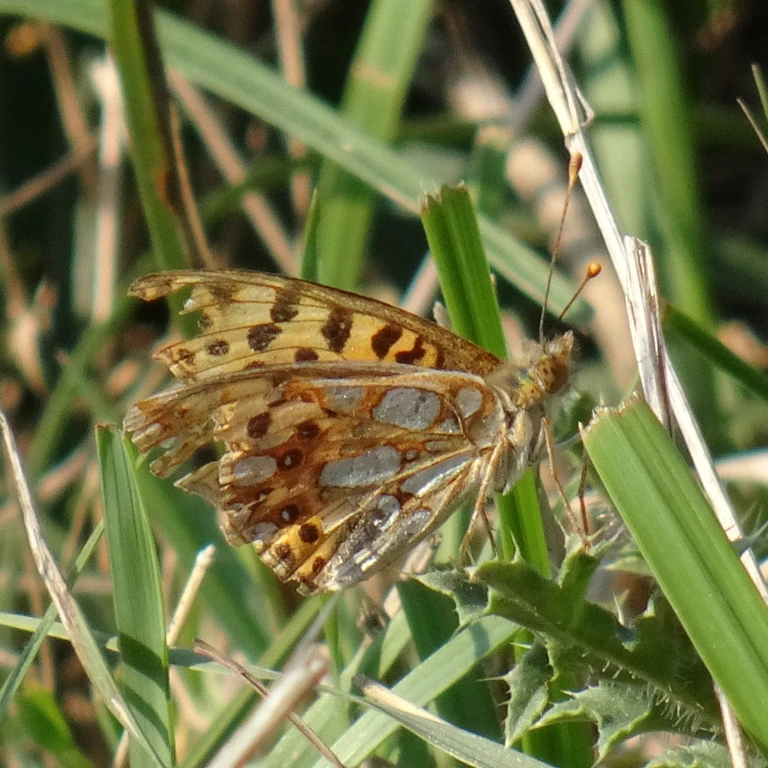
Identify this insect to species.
Issoria lathonia
